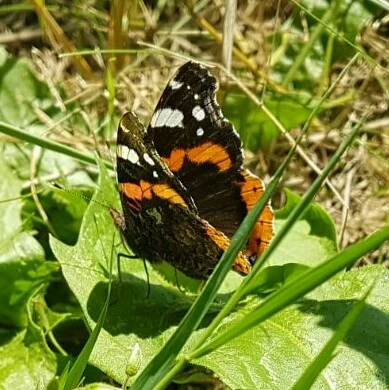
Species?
Vanessa atalanta
